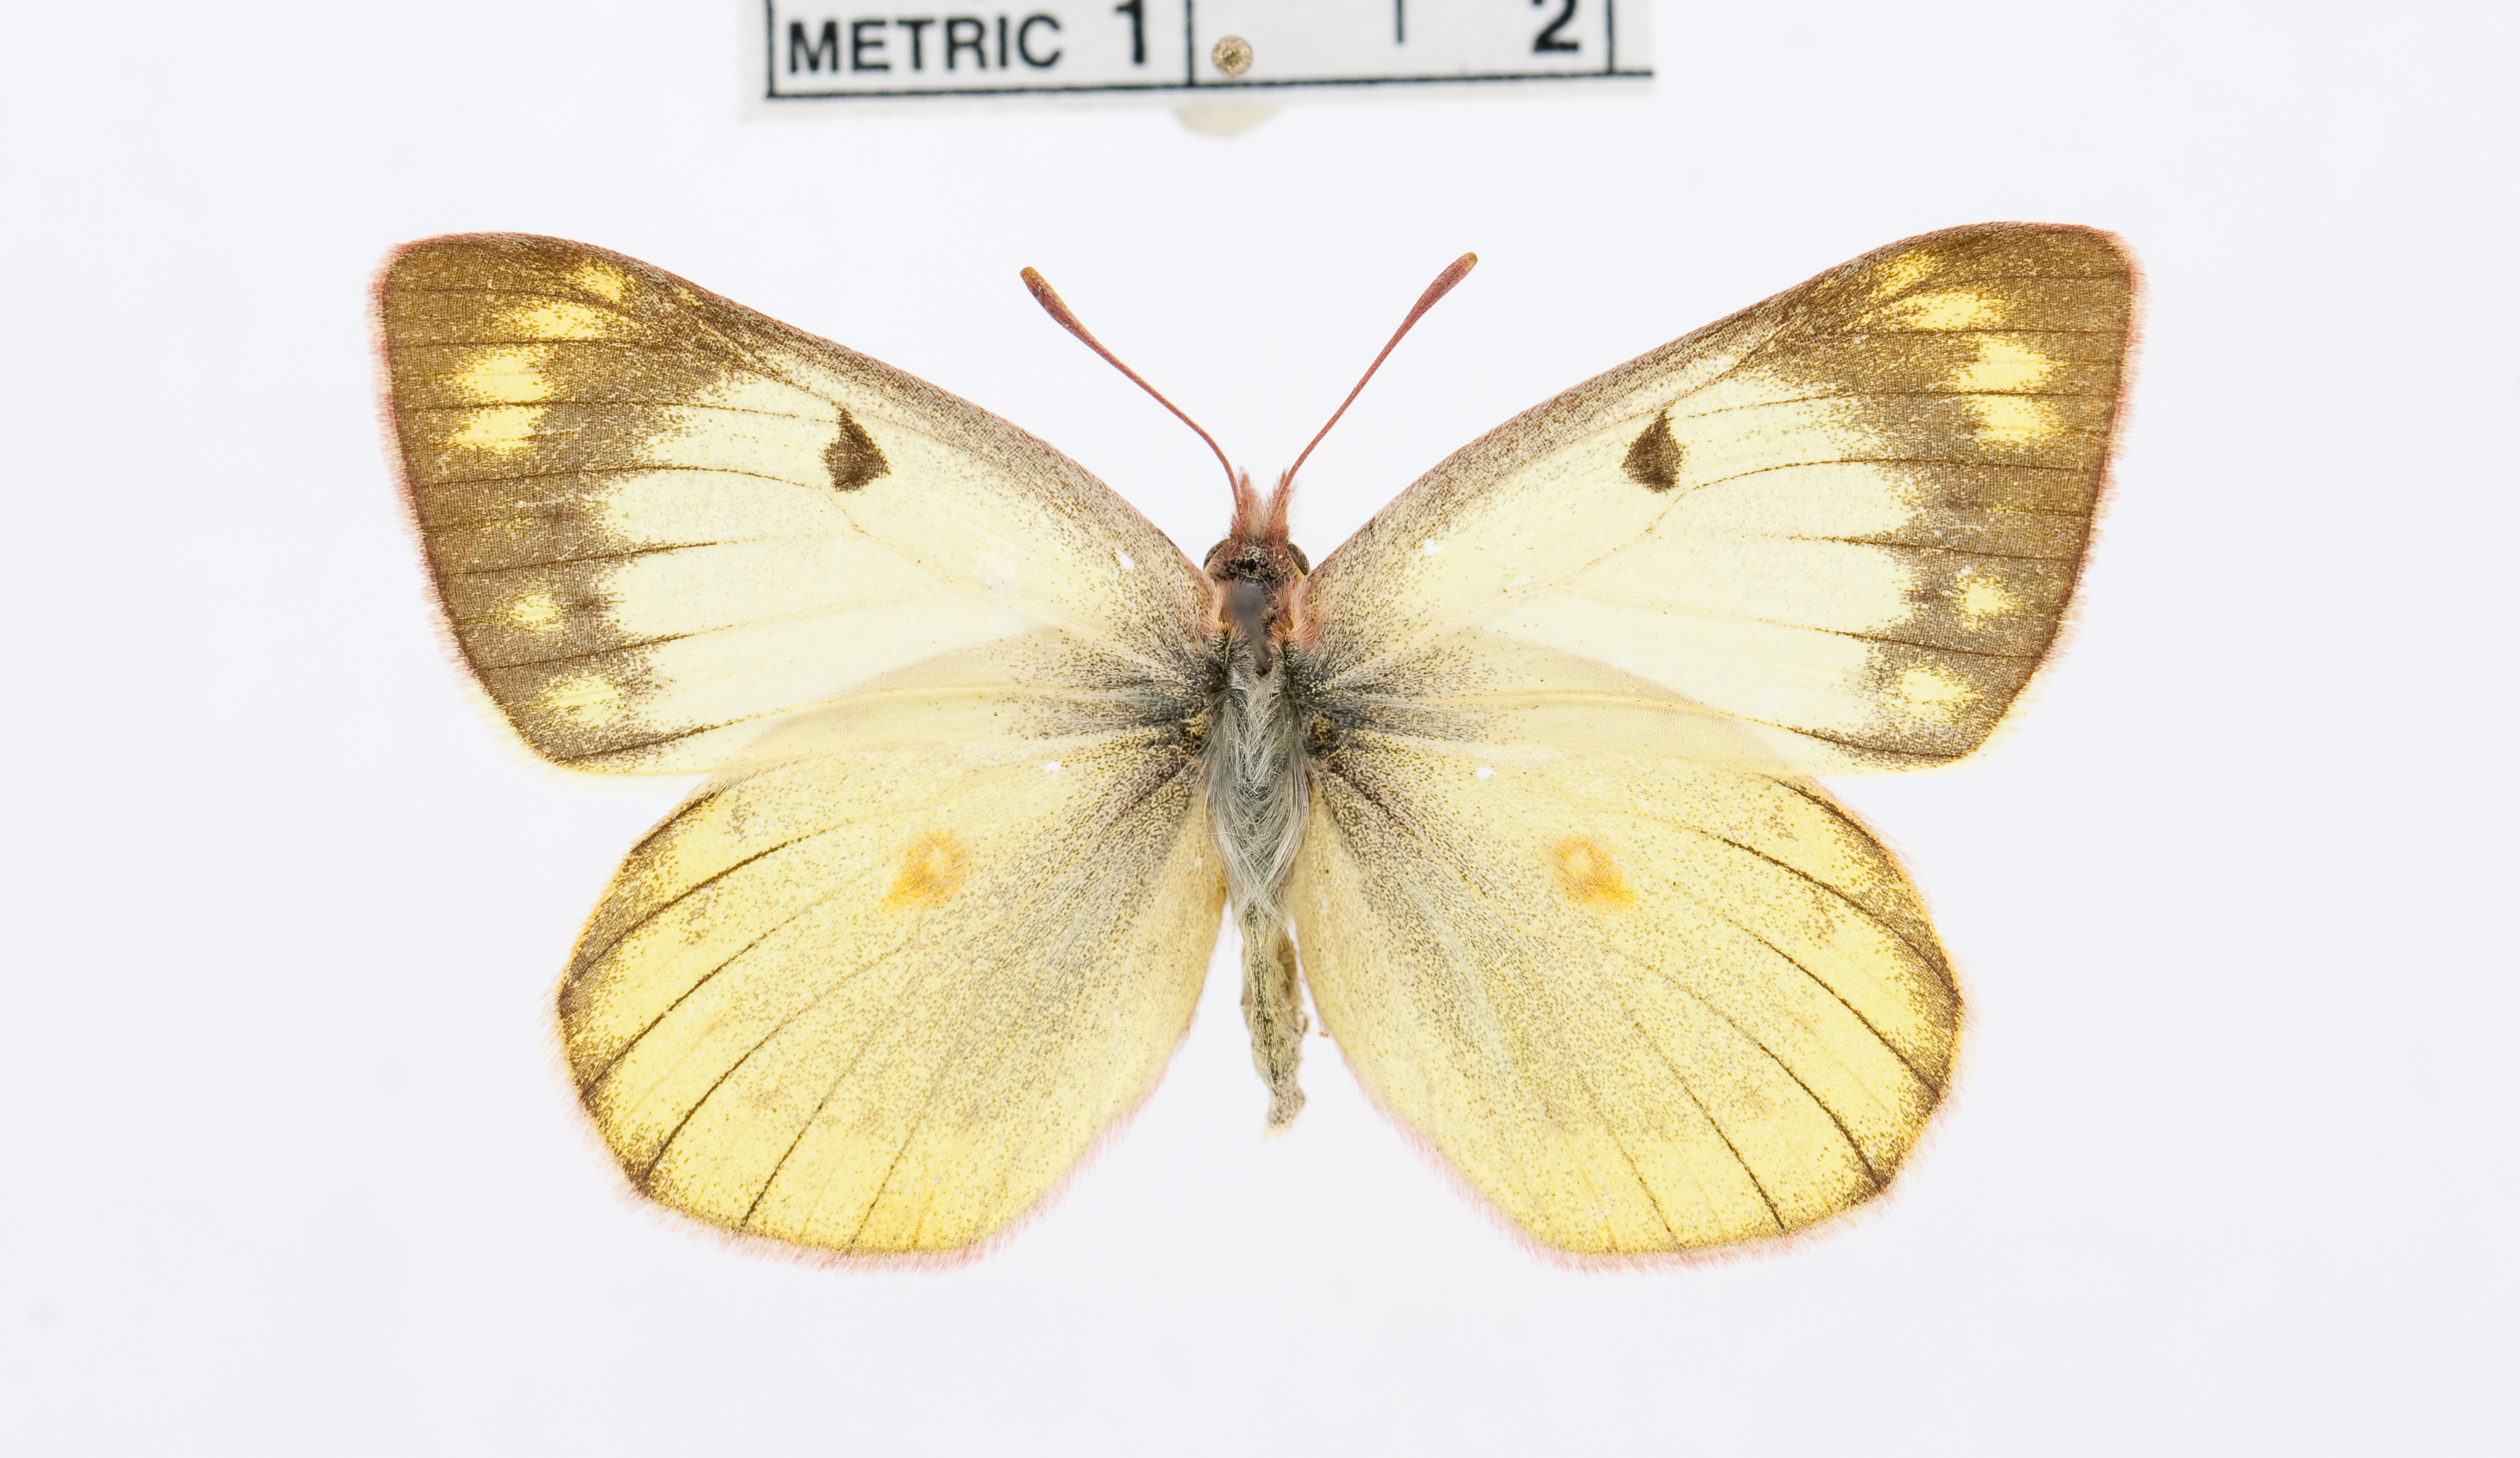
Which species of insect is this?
Colias flaveola
